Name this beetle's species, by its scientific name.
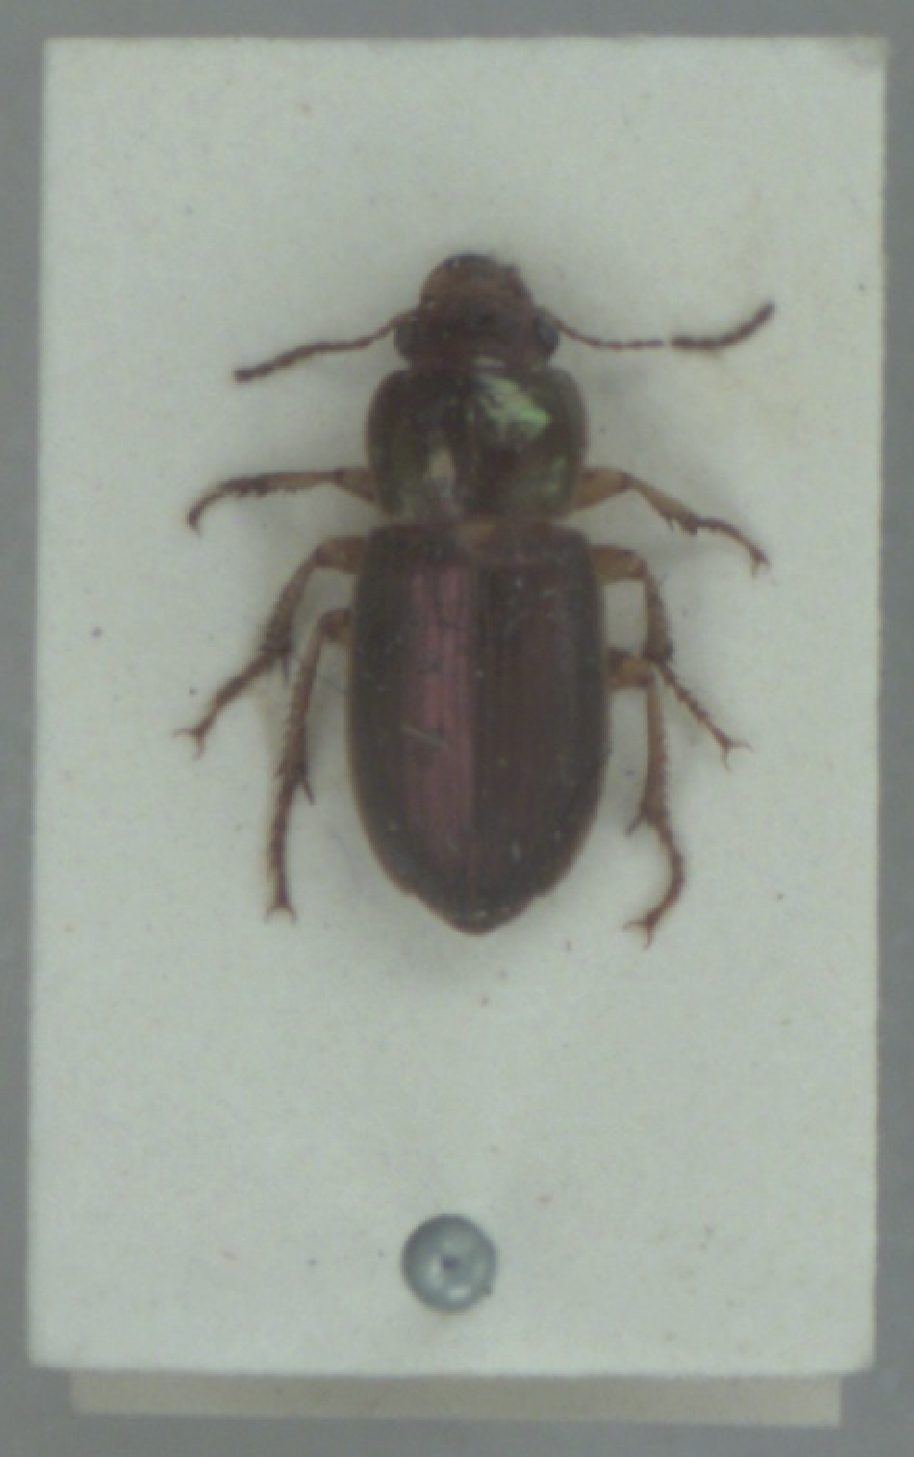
Harpalus affinis
